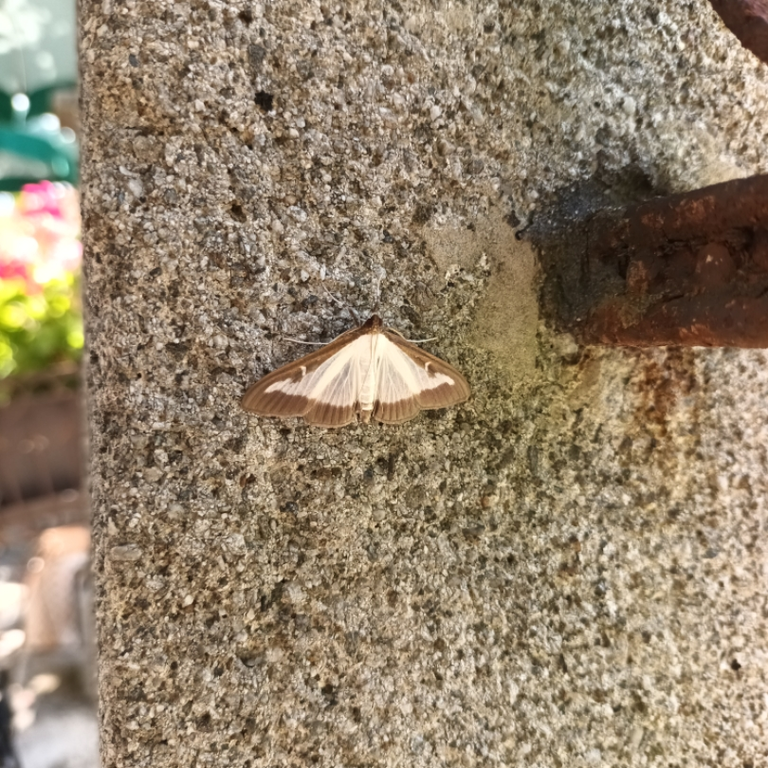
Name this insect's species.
Cydalima perspectalis
